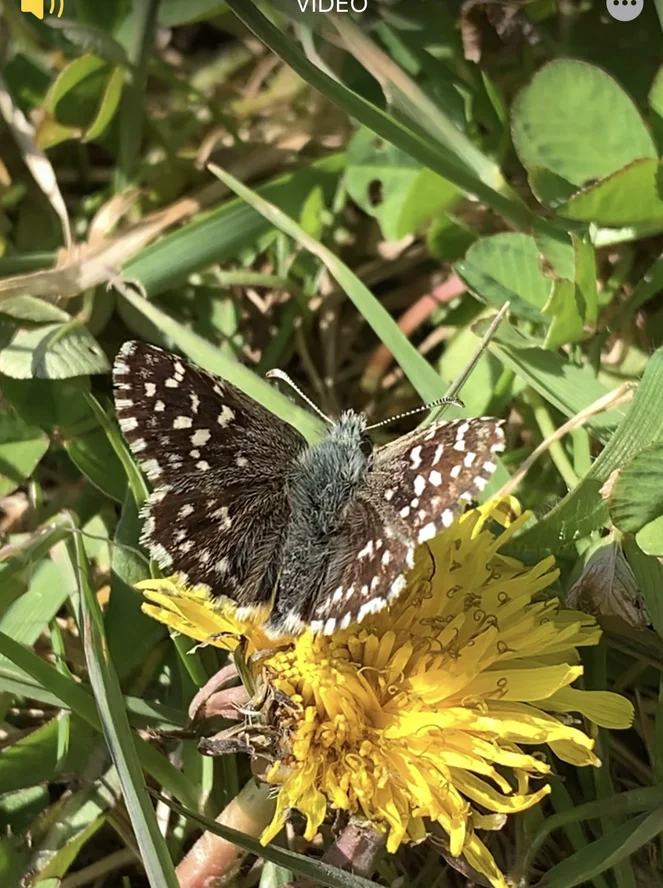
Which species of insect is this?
Pyrgus malvae
